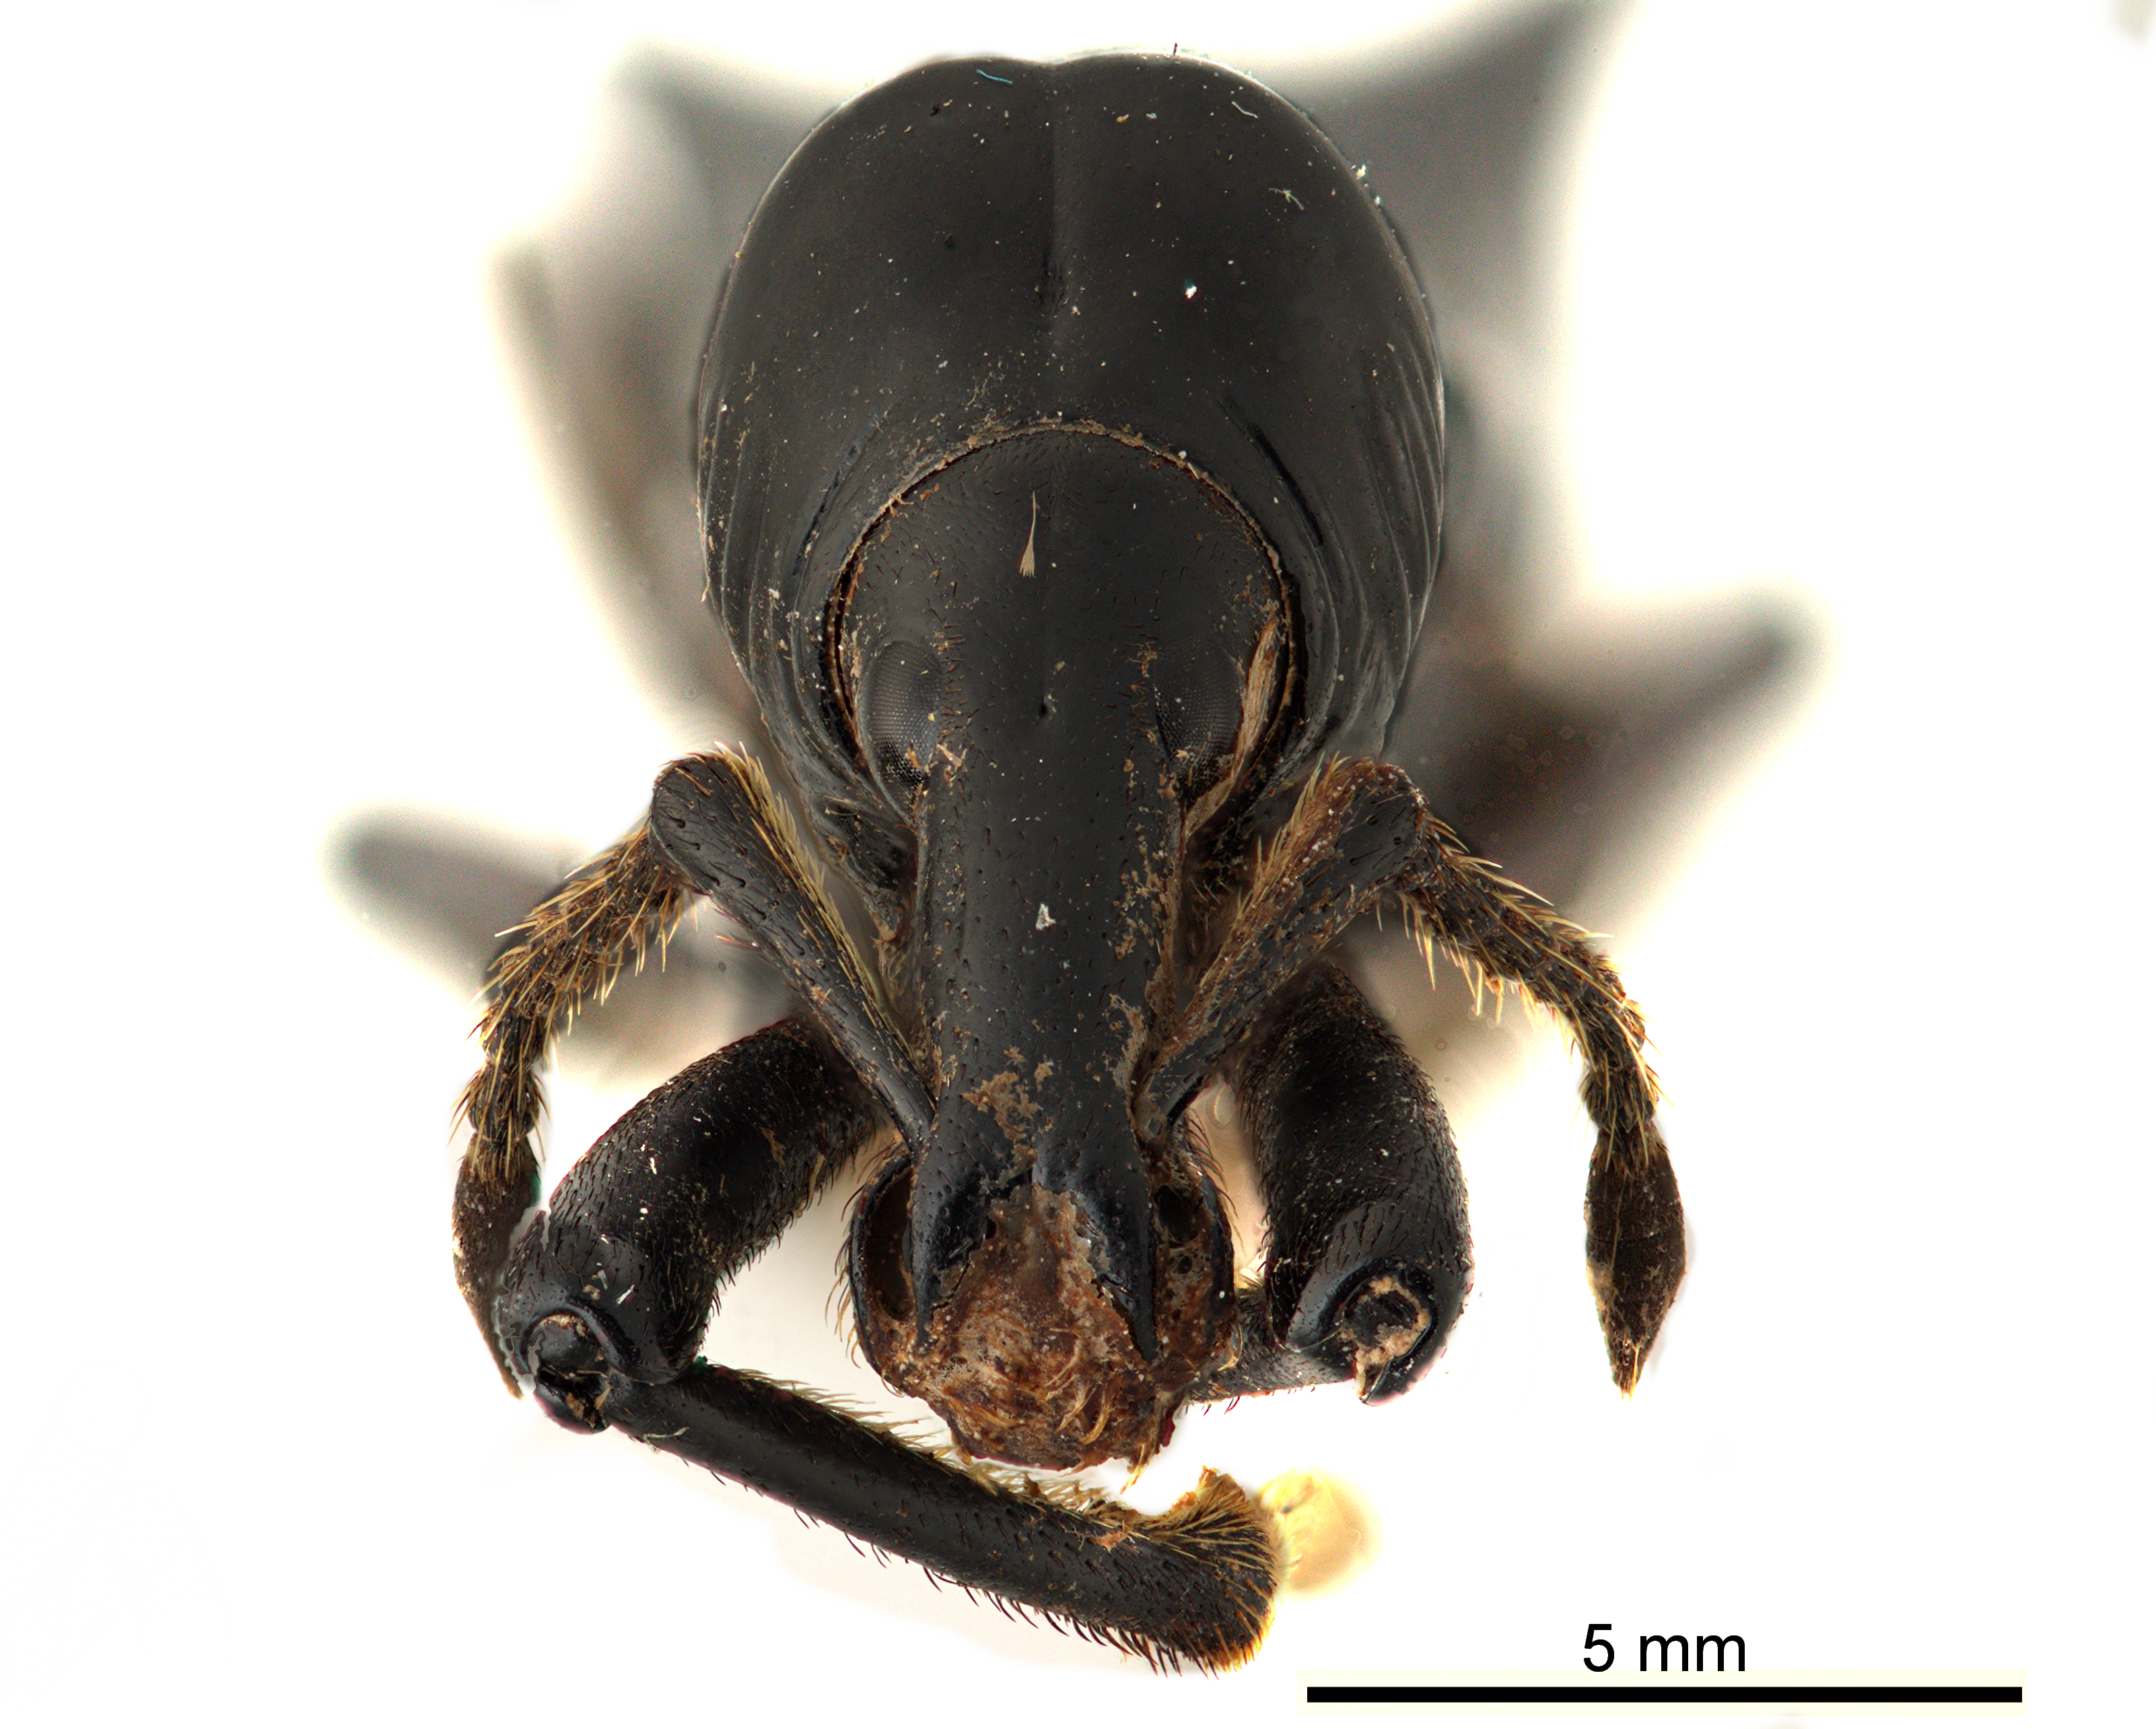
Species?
Gymnopholus weiskei
